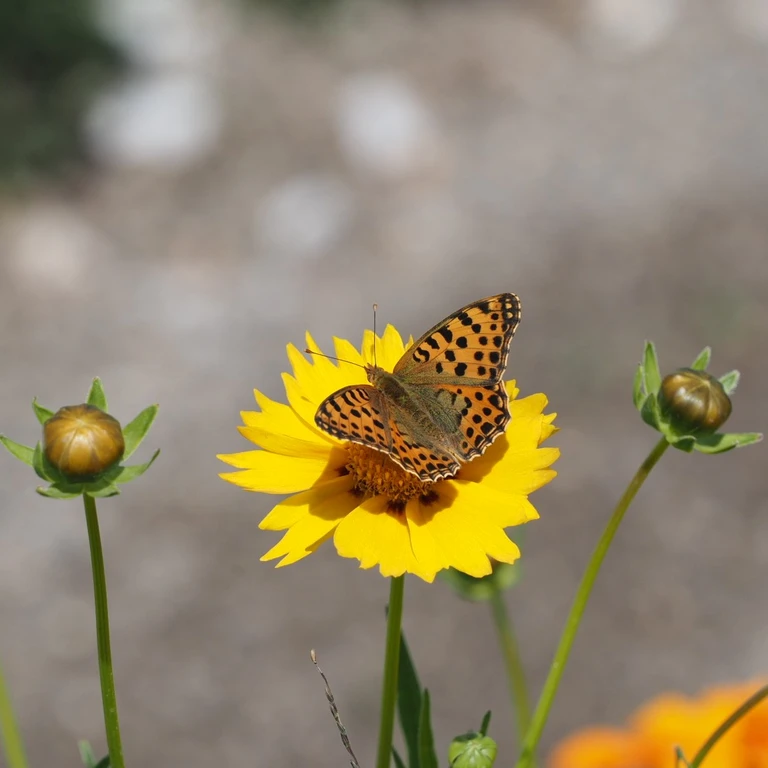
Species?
Issoria lathonia
